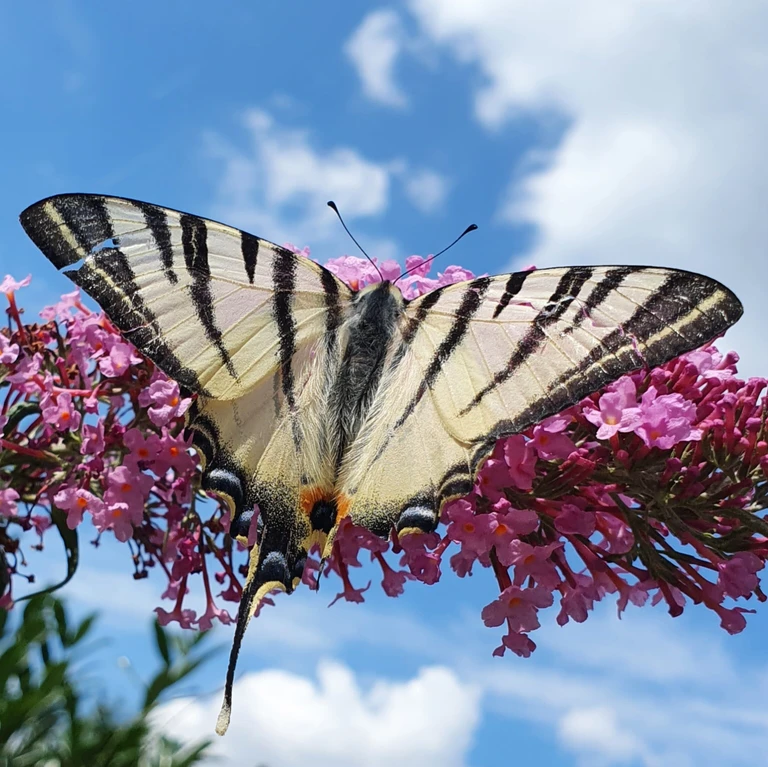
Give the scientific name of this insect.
Iphiclides podalirius
